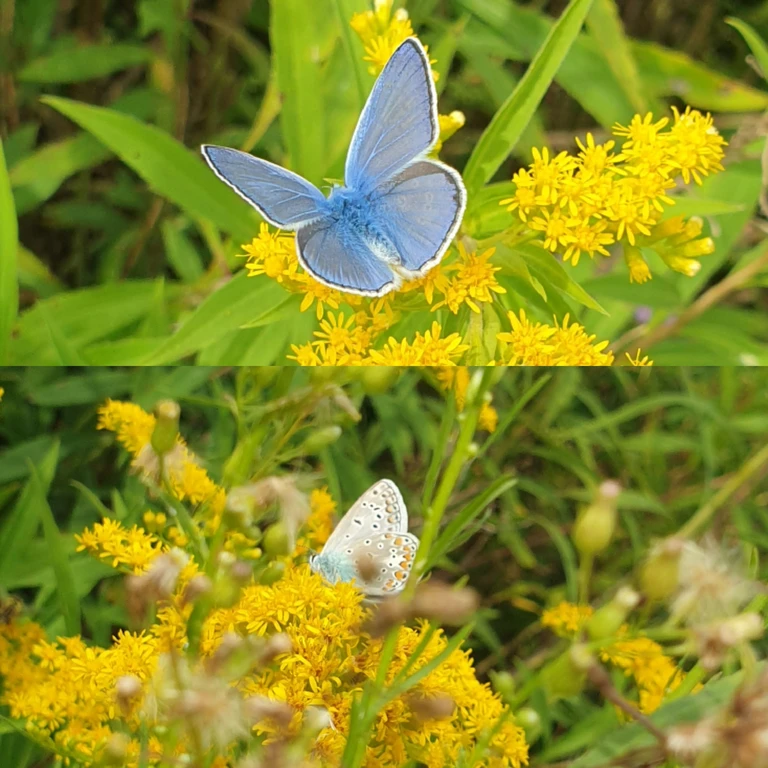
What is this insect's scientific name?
Polyommatus icarus
